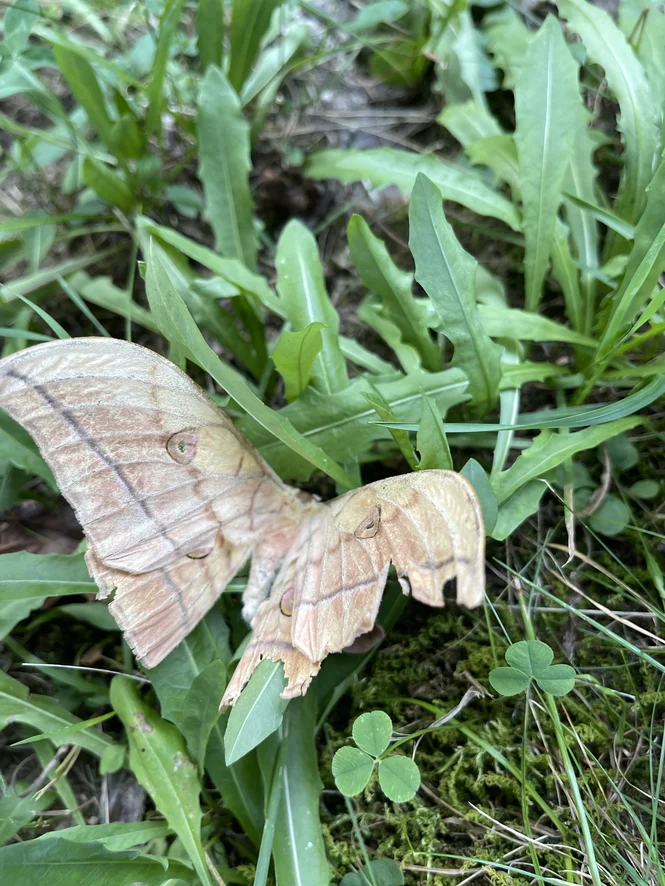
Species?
Antheraea yamamai
